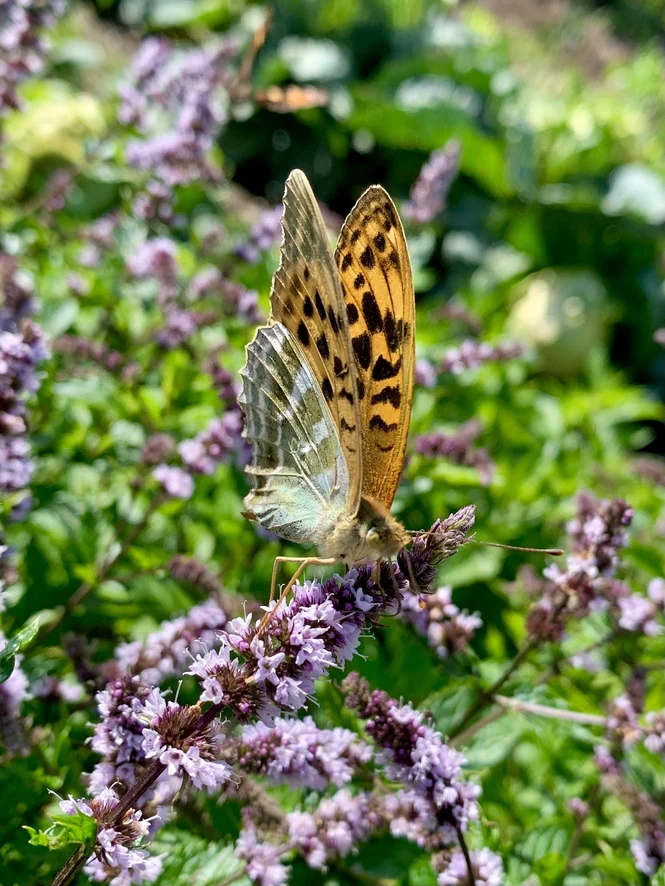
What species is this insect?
Argynnis paphia
